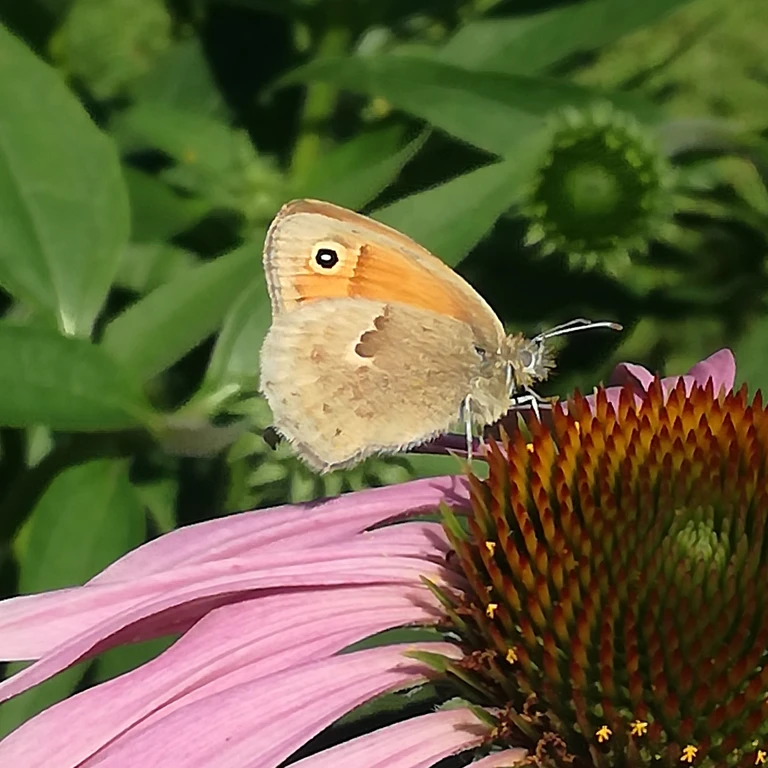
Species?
Coenonympha pamphilus
